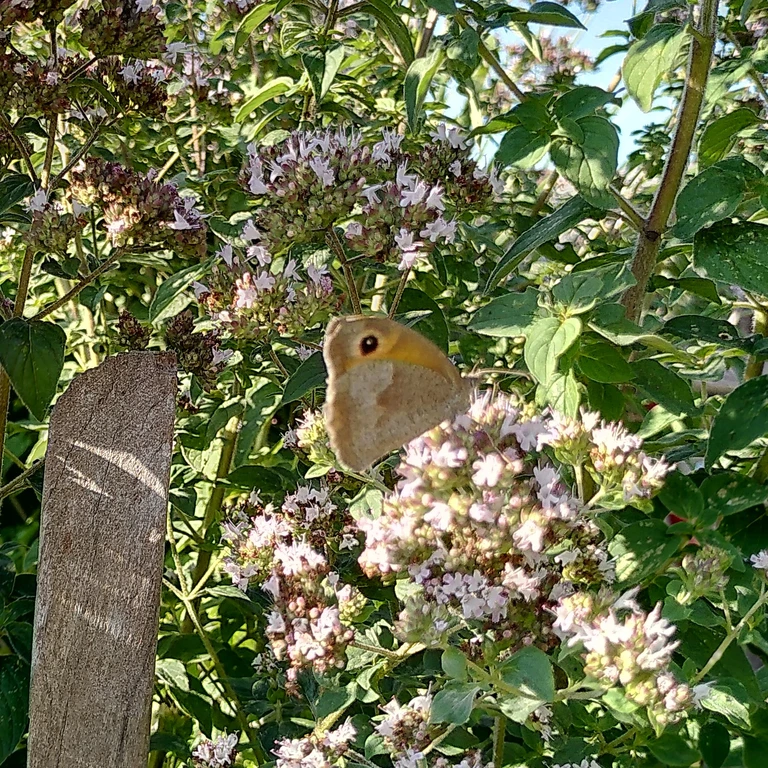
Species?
Maniola jurtina
